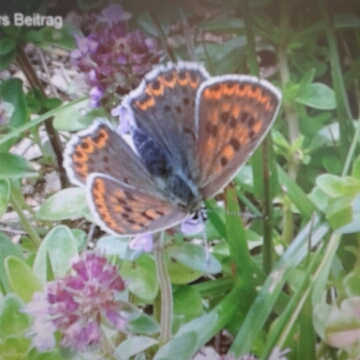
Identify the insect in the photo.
Lycaena tityrus (also Loweia tityrus)
